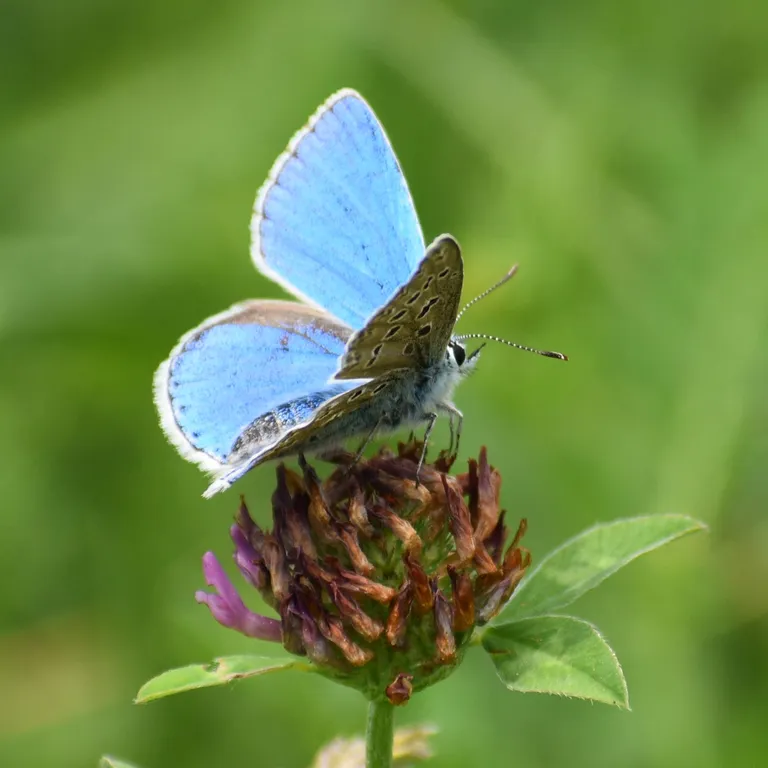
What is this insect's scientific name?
Lysandra bellargus
